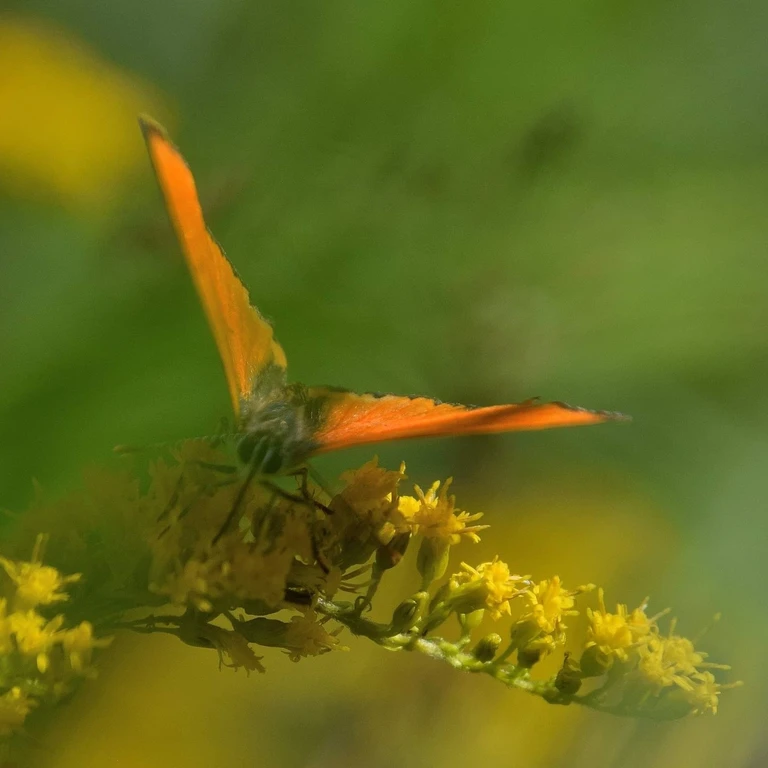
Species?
Lycaena dispar
